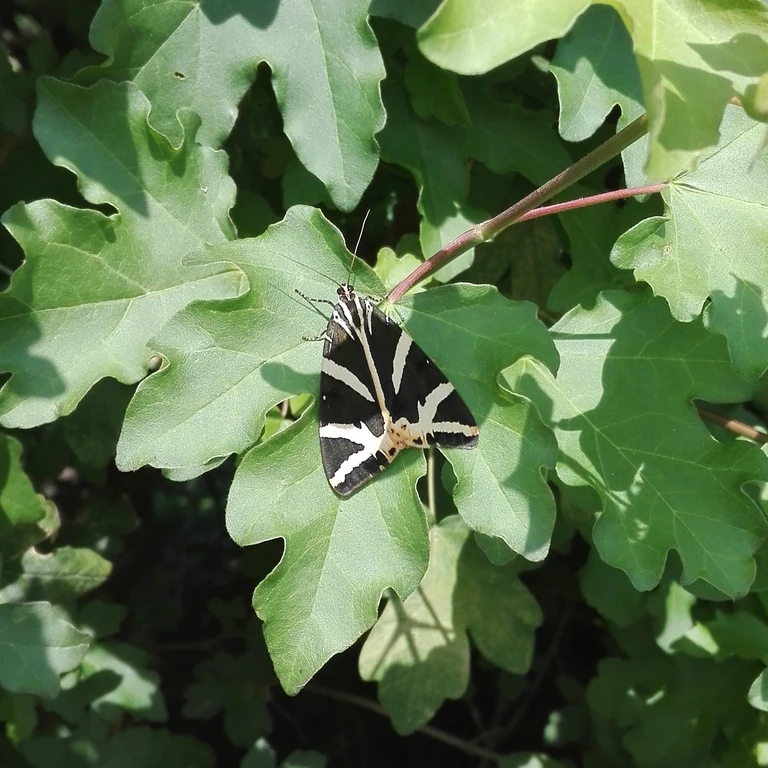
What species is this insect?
Euplagia quadripunctaria
